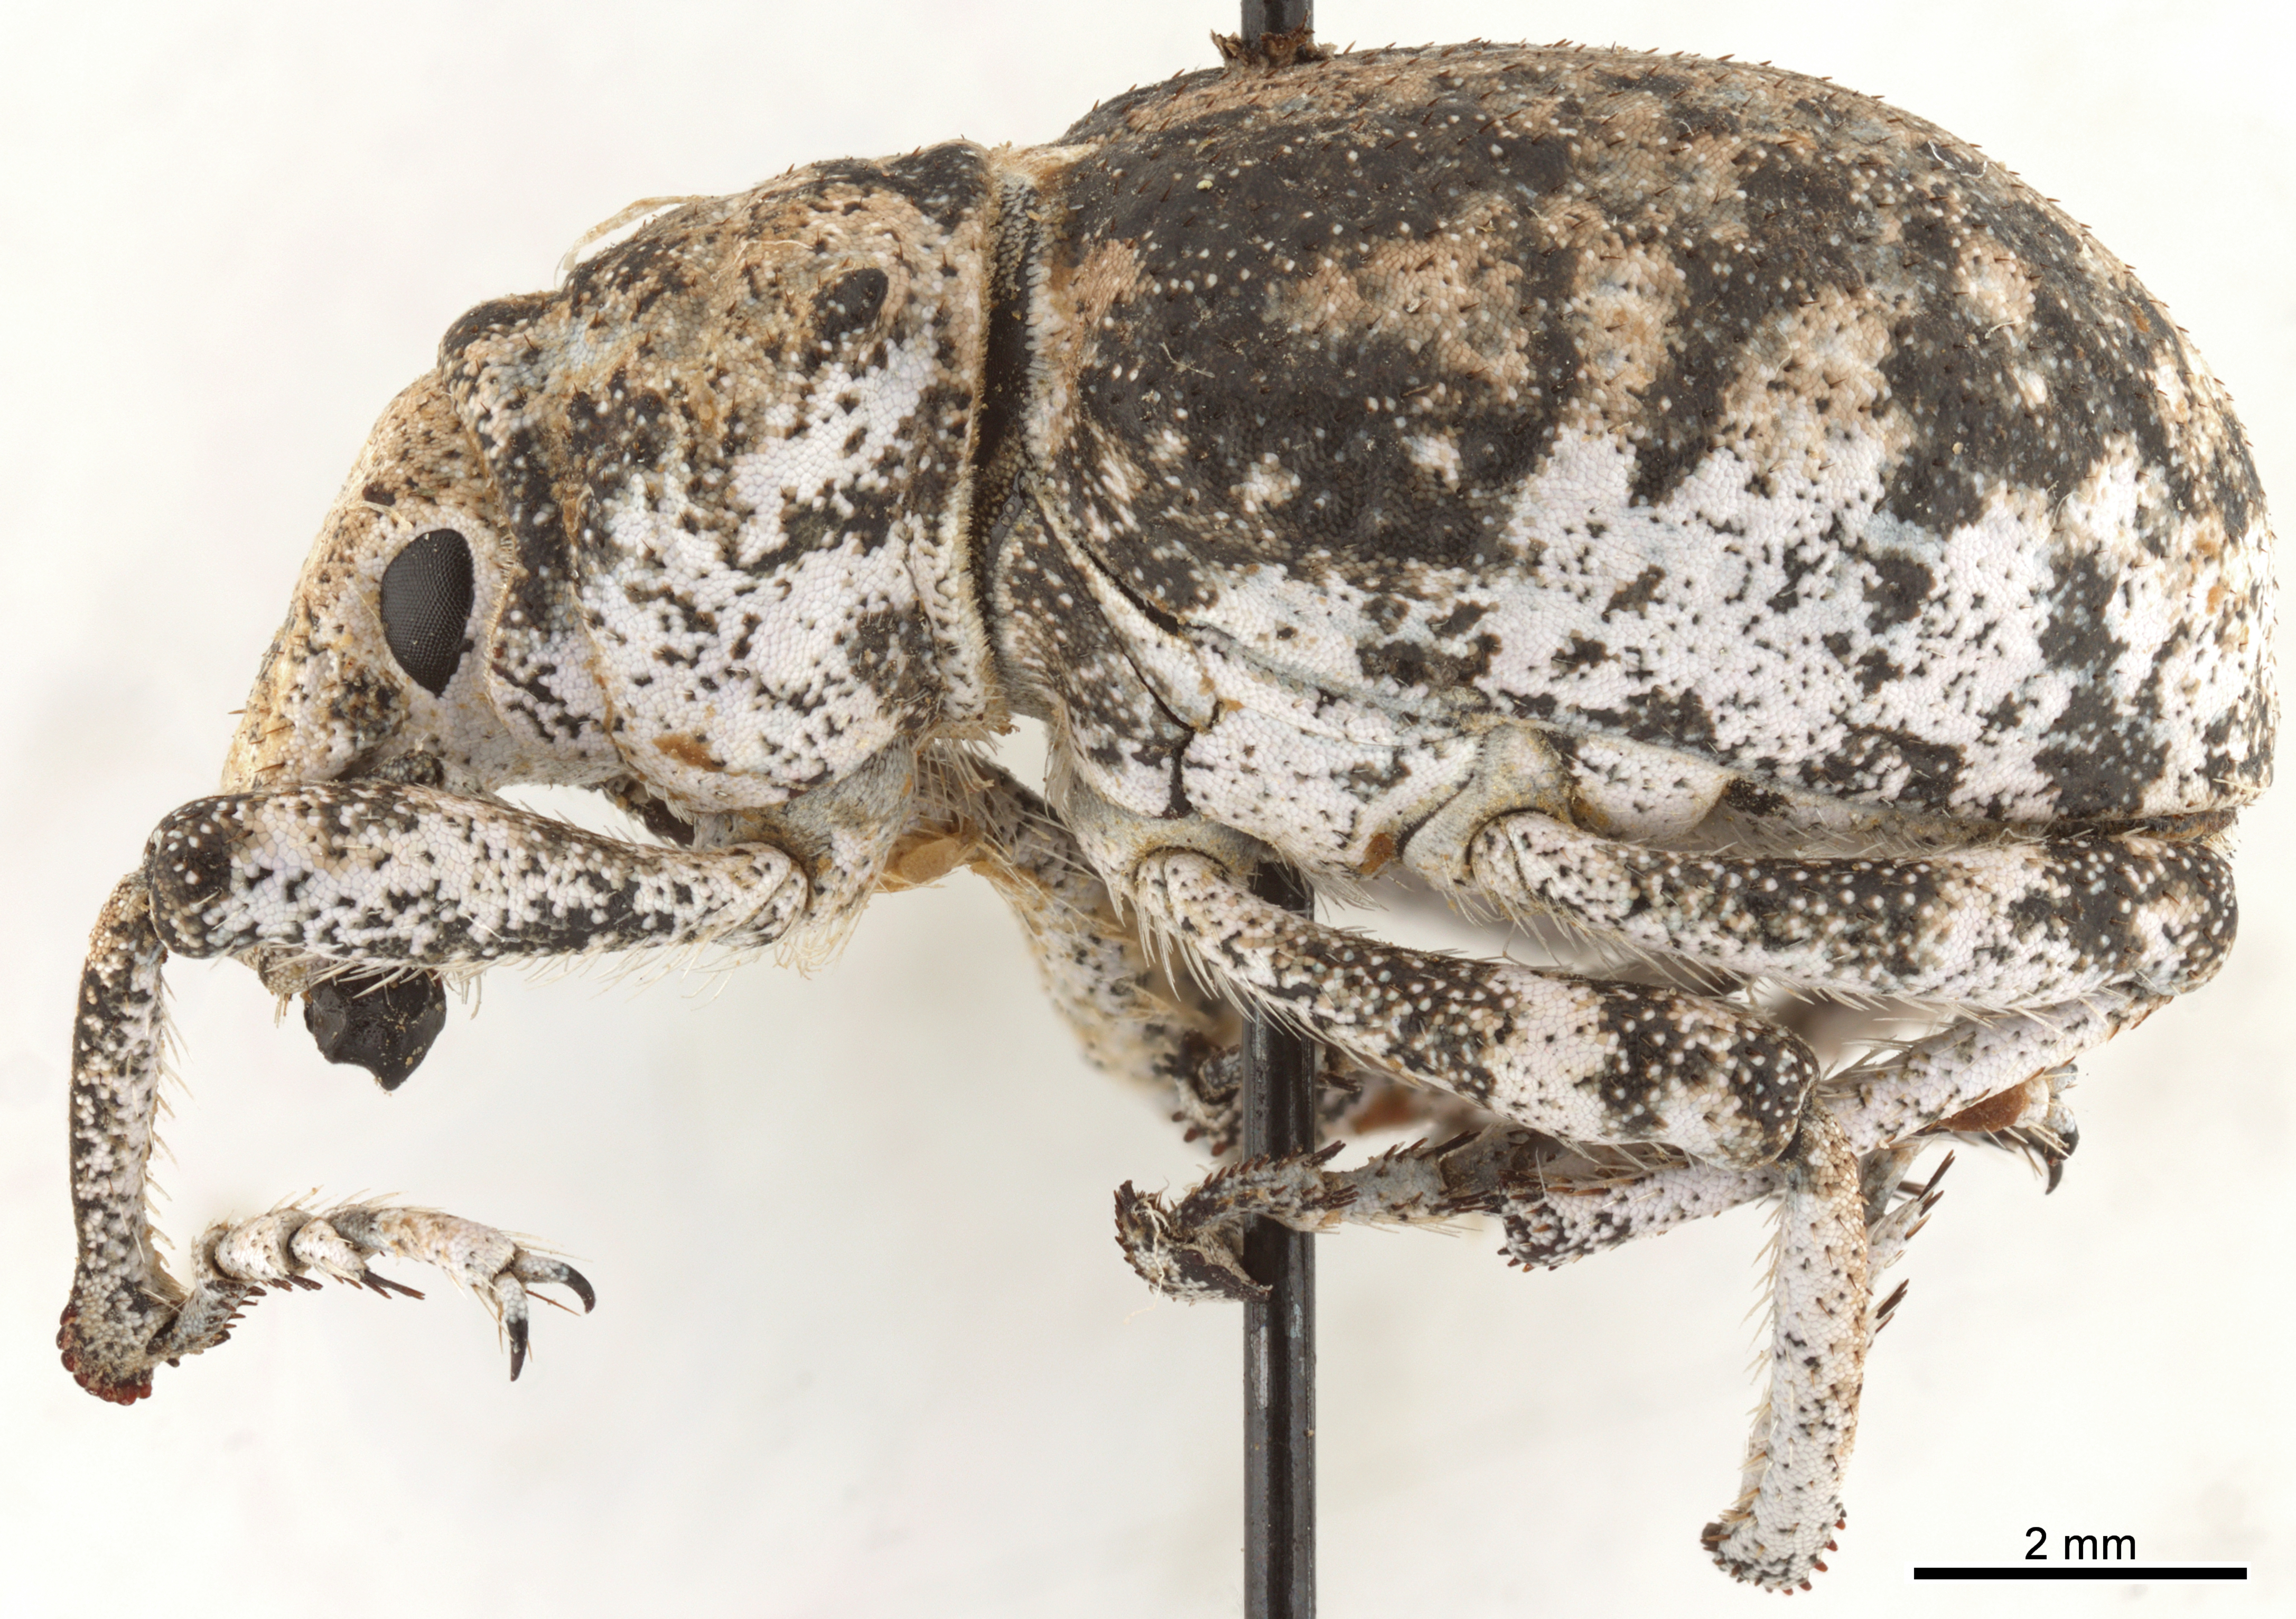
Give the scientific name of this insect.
Deracanthus jacobsoni
